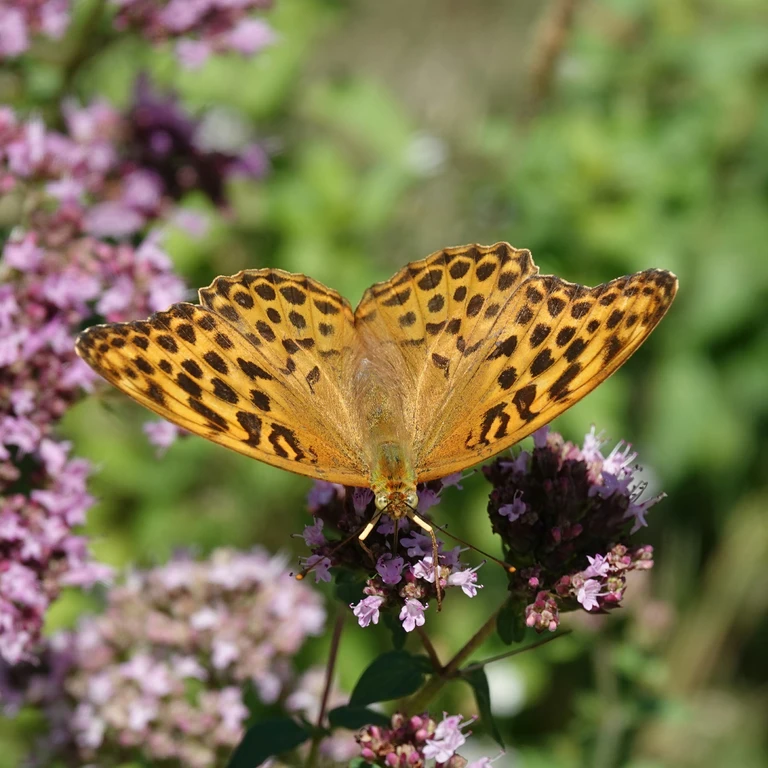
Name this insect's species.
Argynnis paphia
